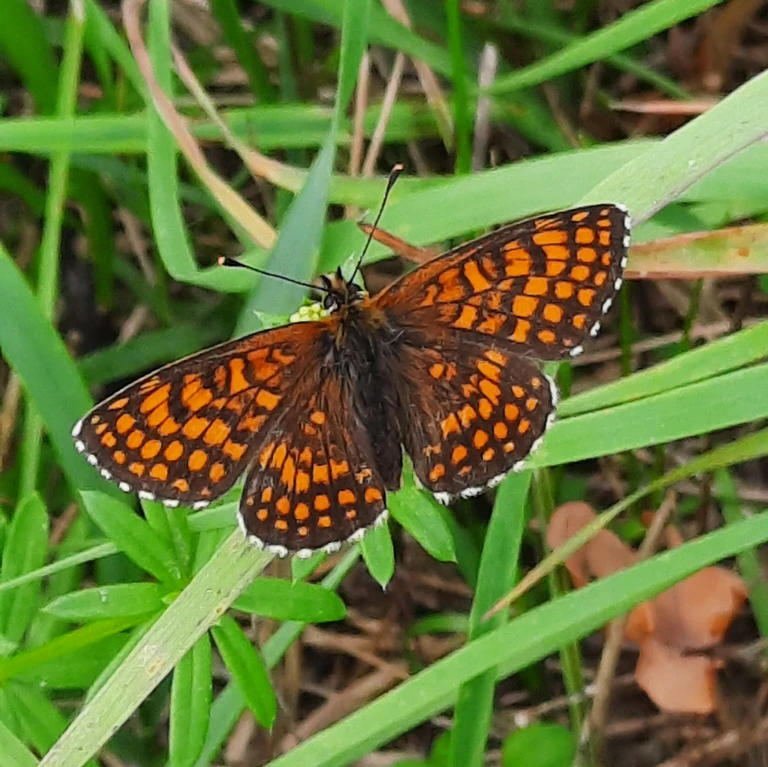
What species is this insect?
Melitaea athalia
